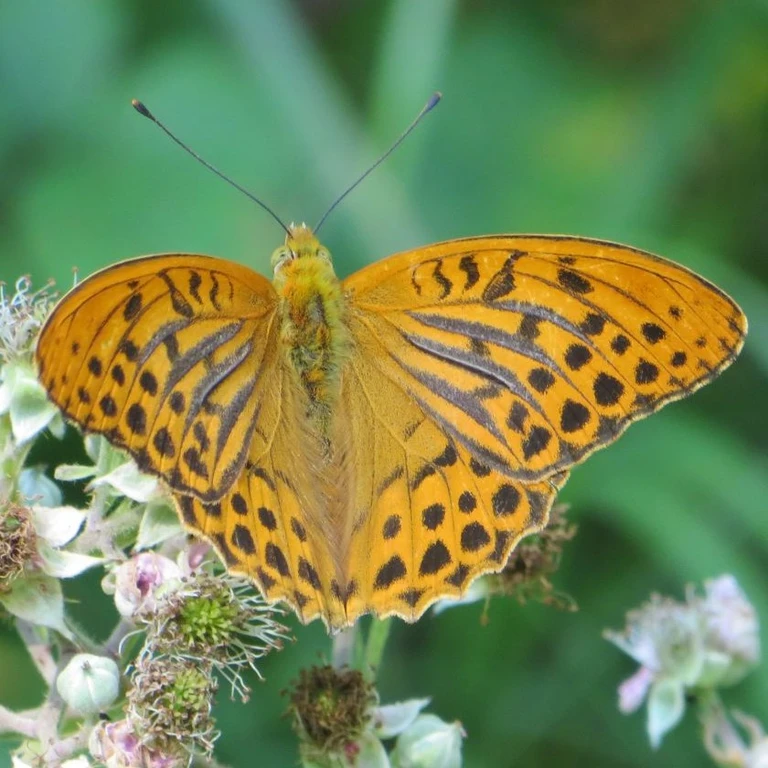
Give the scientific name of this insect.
Argynnis paphia
